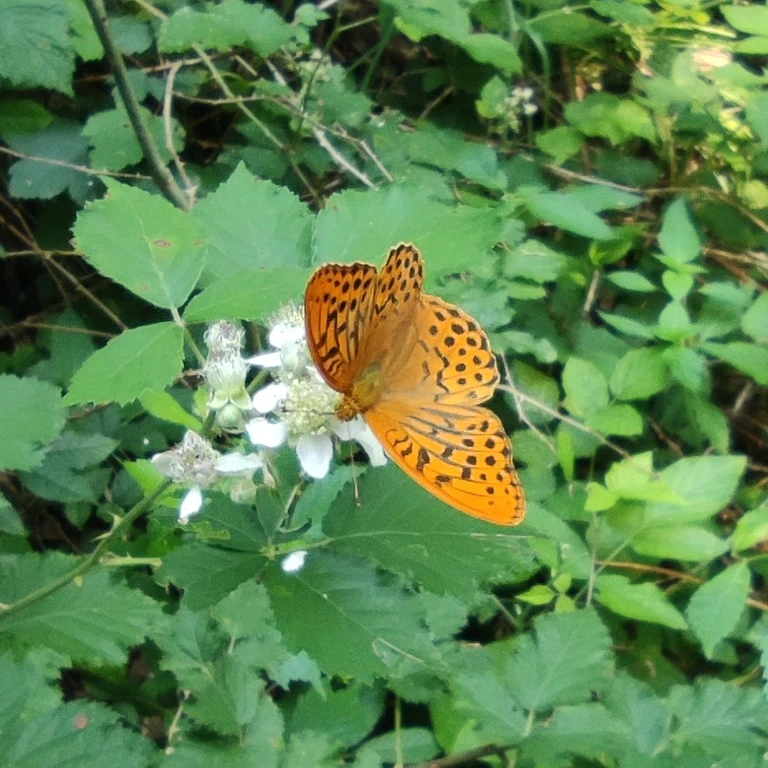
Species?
Argynnis paphia
